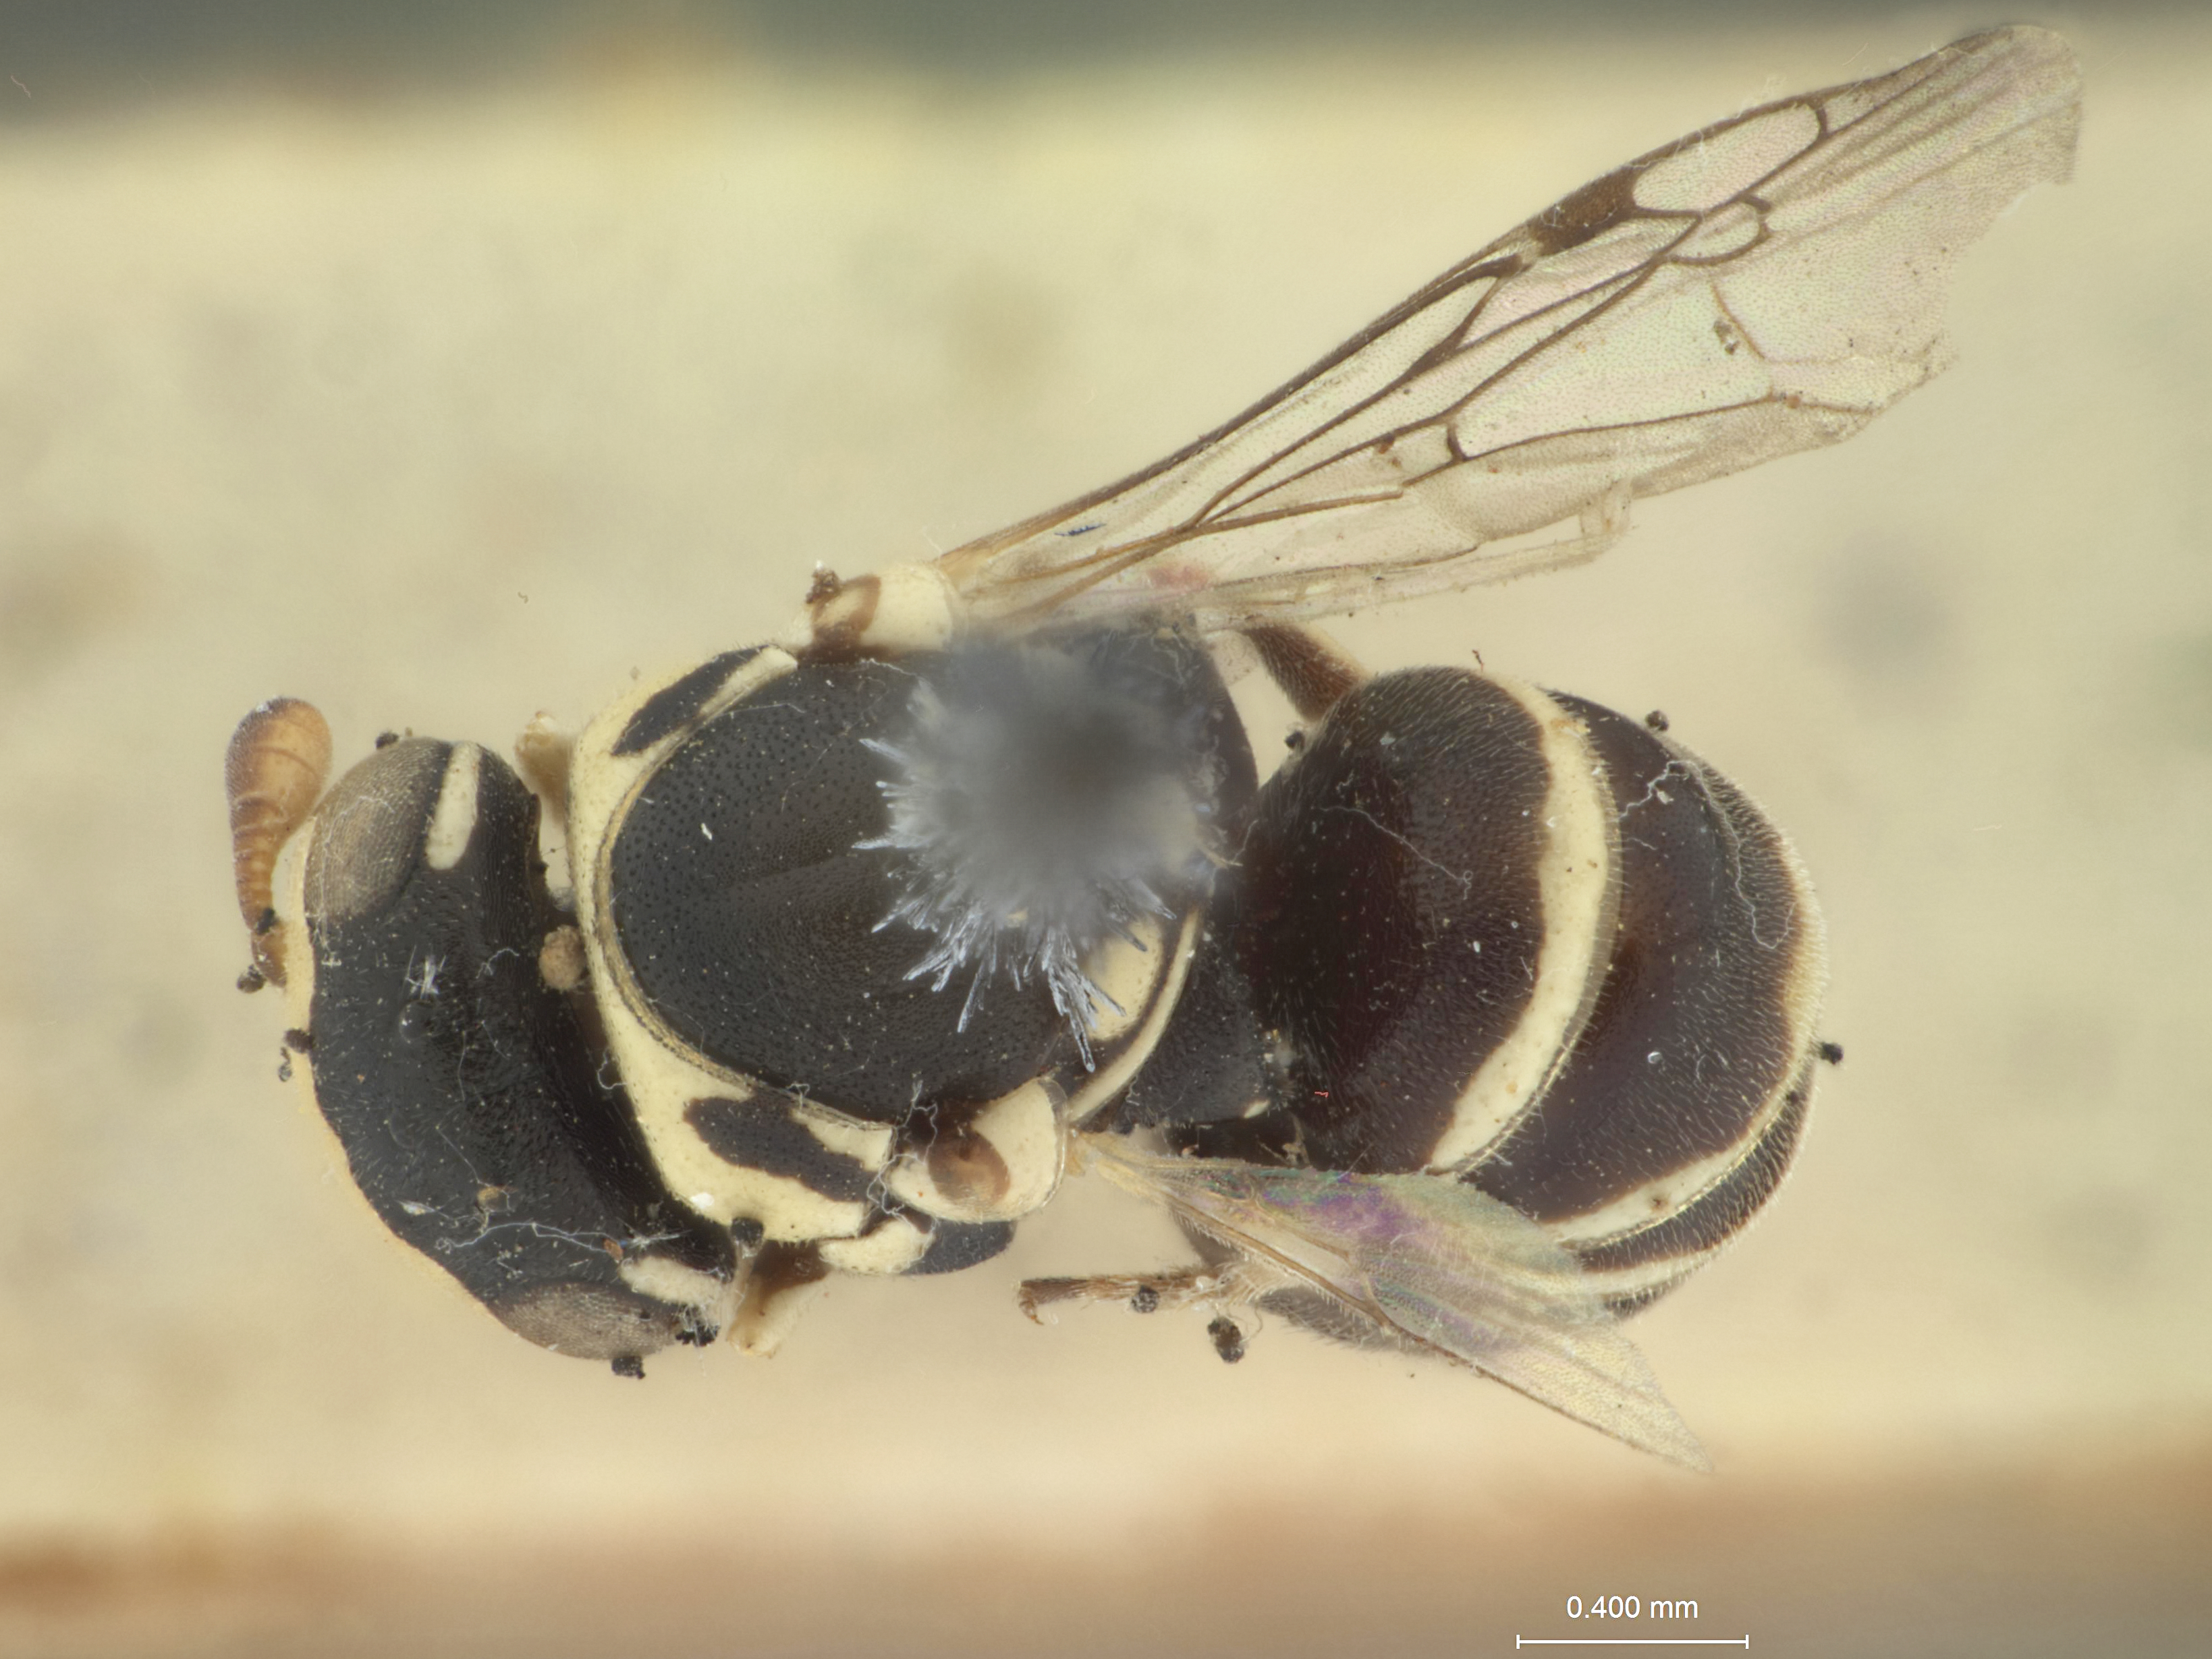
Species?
Quartinioides phoebe
